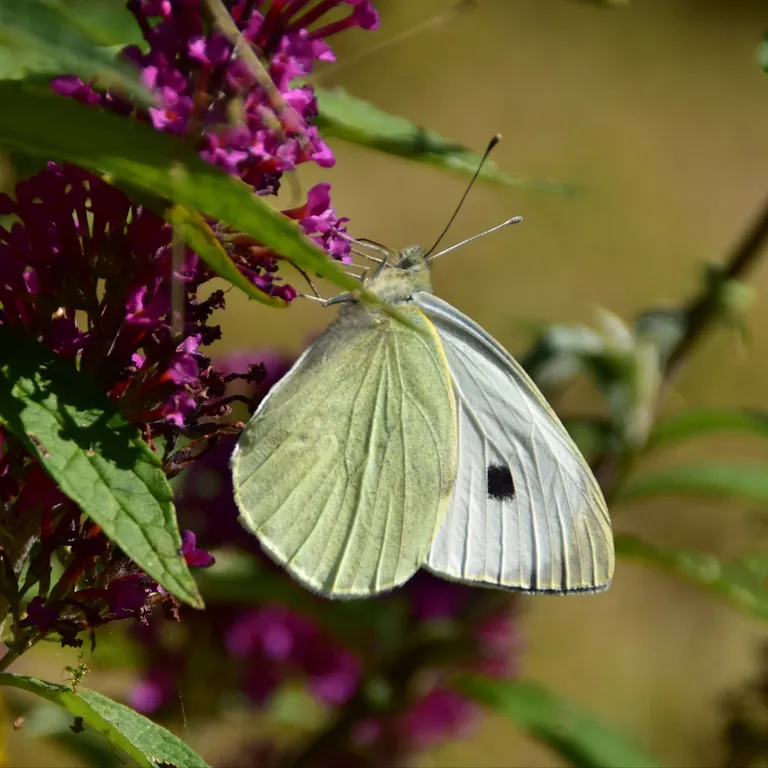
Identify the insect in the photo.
Pieris brassicae
